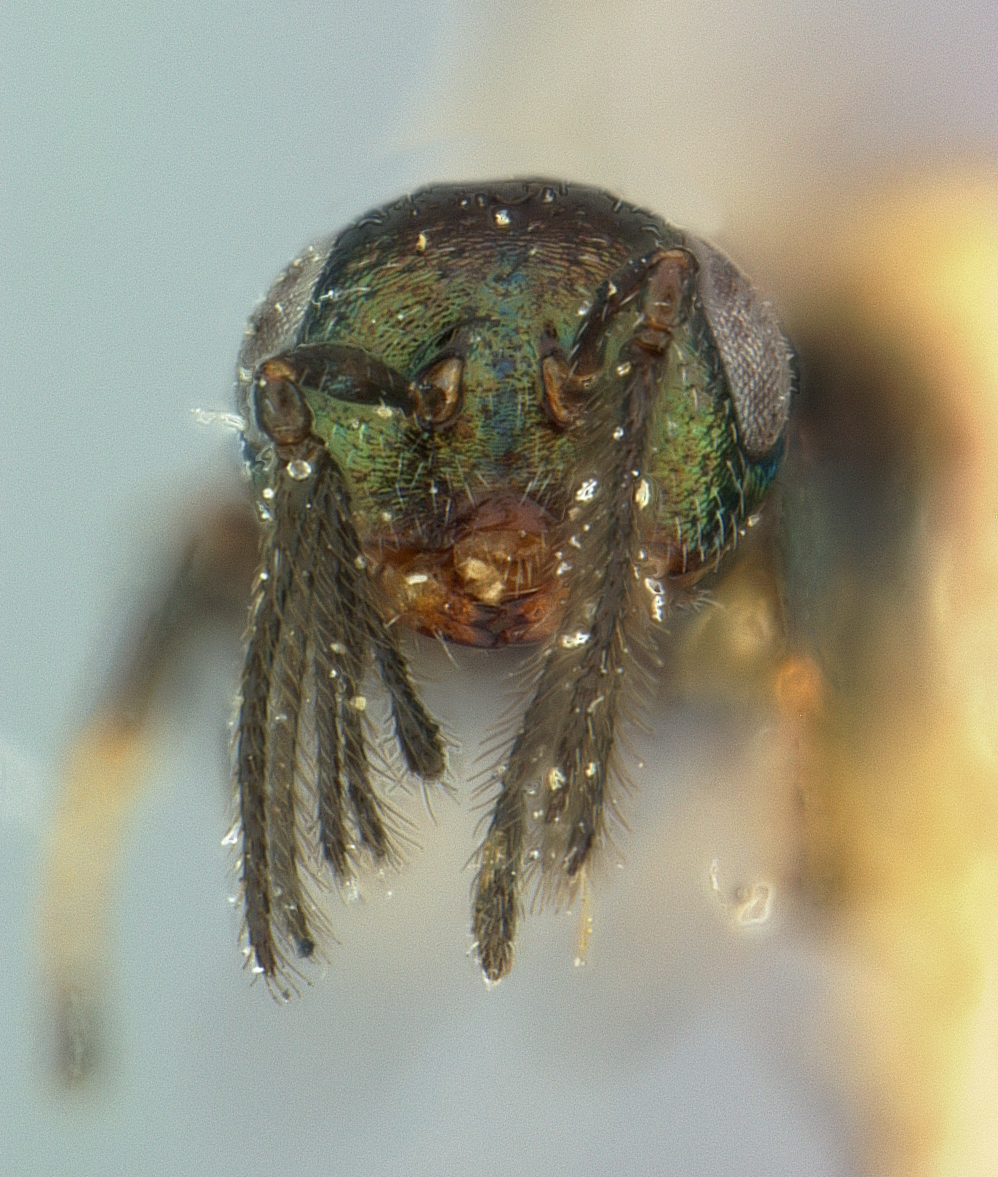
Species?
Tetralophidea bakeri
